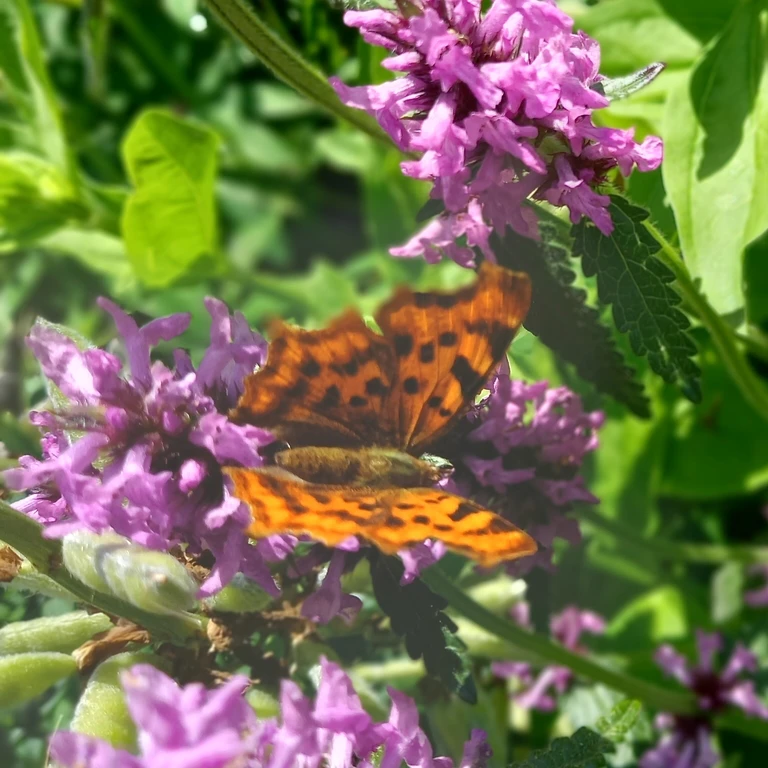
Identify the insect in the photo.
Polygonia c-album
